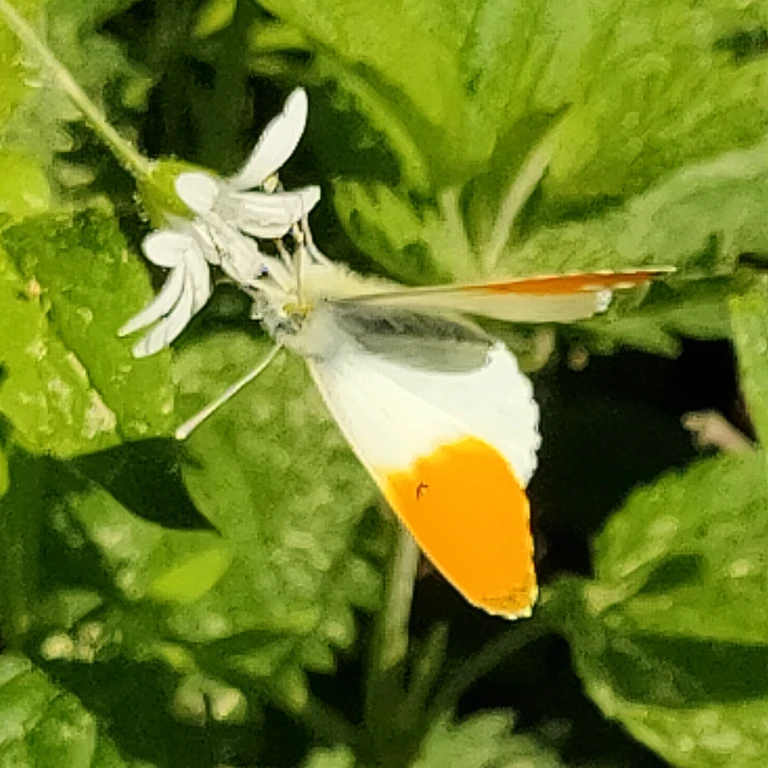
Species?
Anthocharis cardamines
